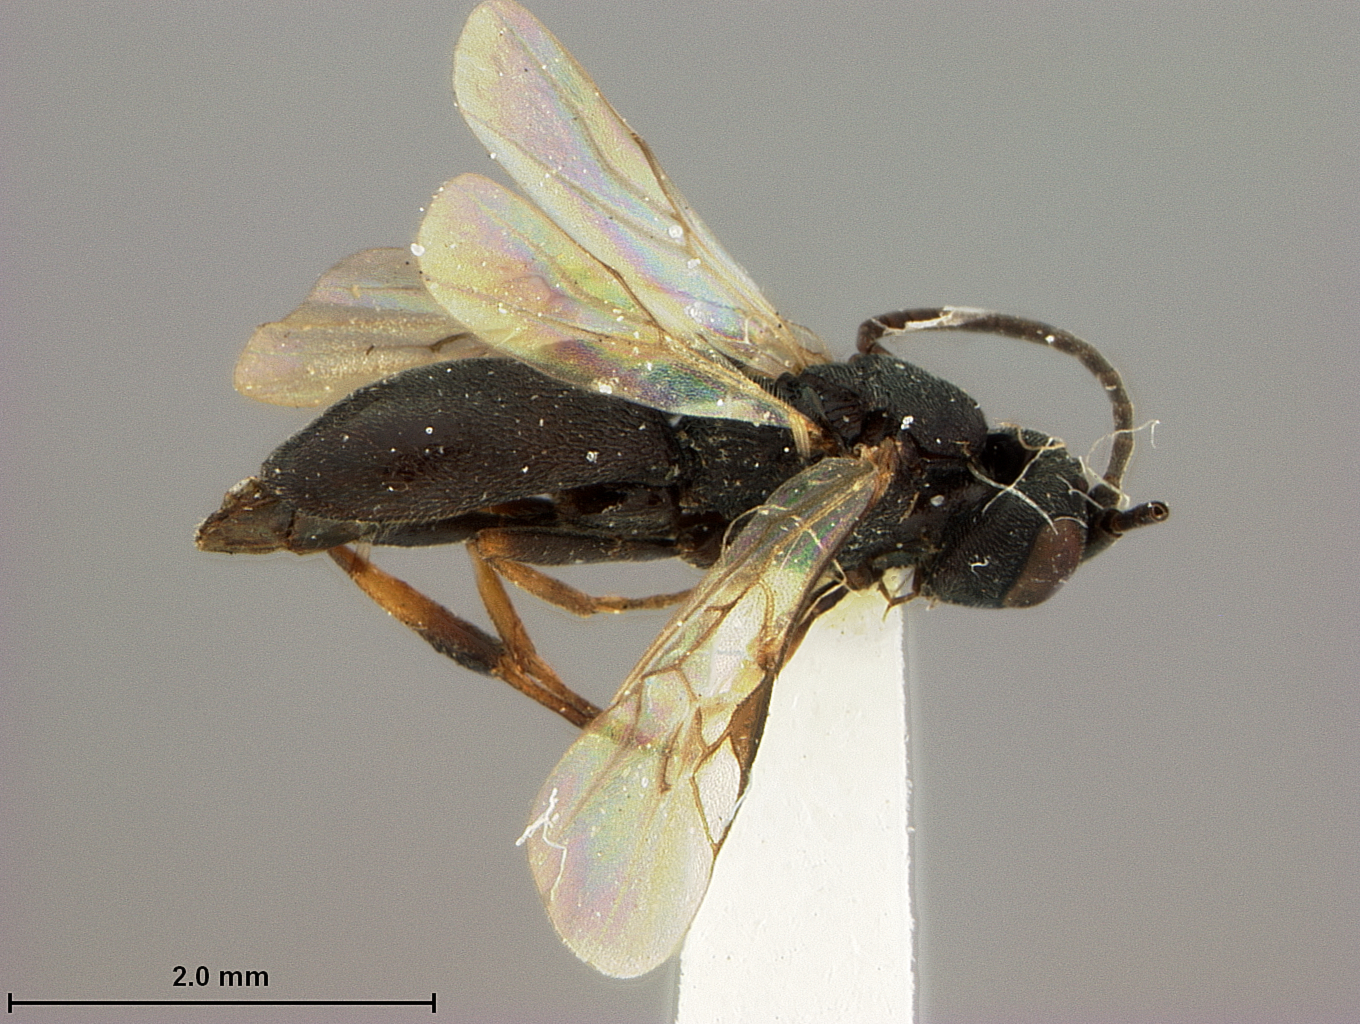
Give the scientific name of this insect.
Chelonus aculeatus
